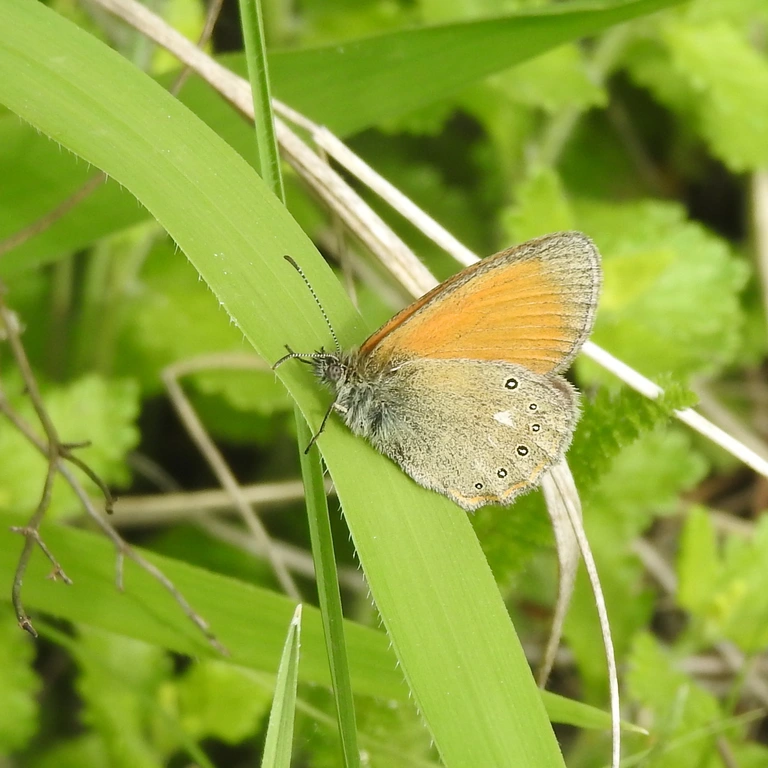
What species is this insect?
Coenonympha glycerion (also Coenonympha iphis)
